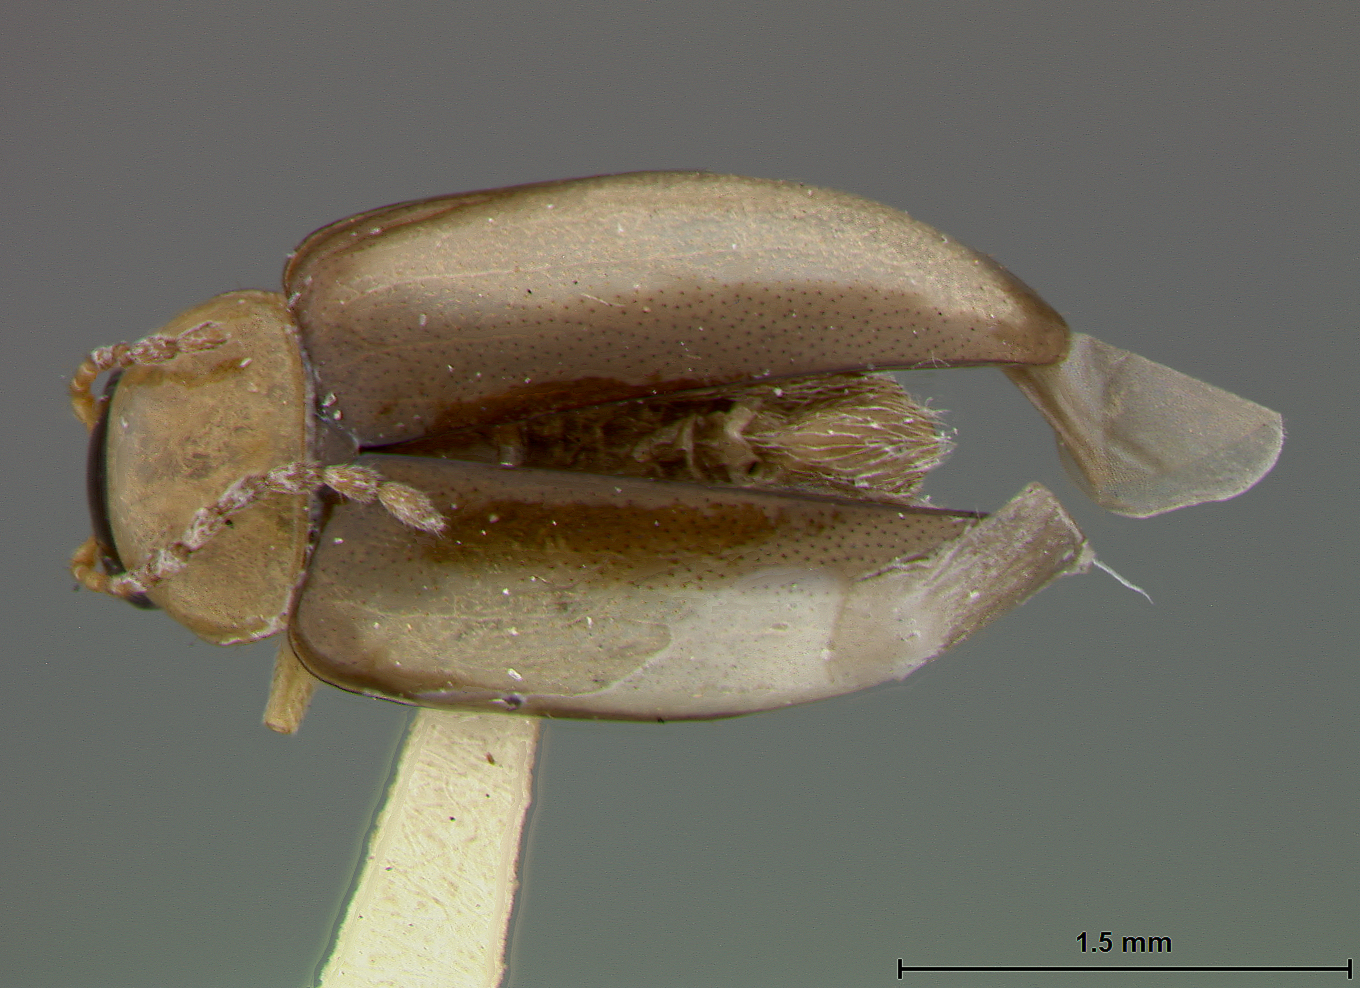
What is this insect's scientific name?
Erganoides discalis
